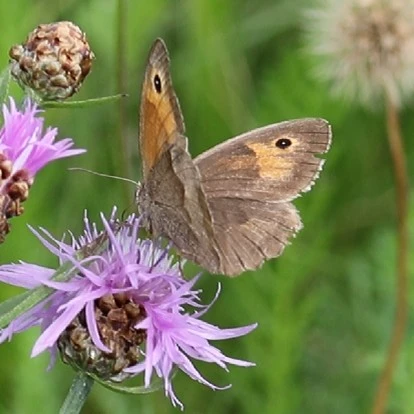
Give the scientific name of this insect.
Maniola jurtina
